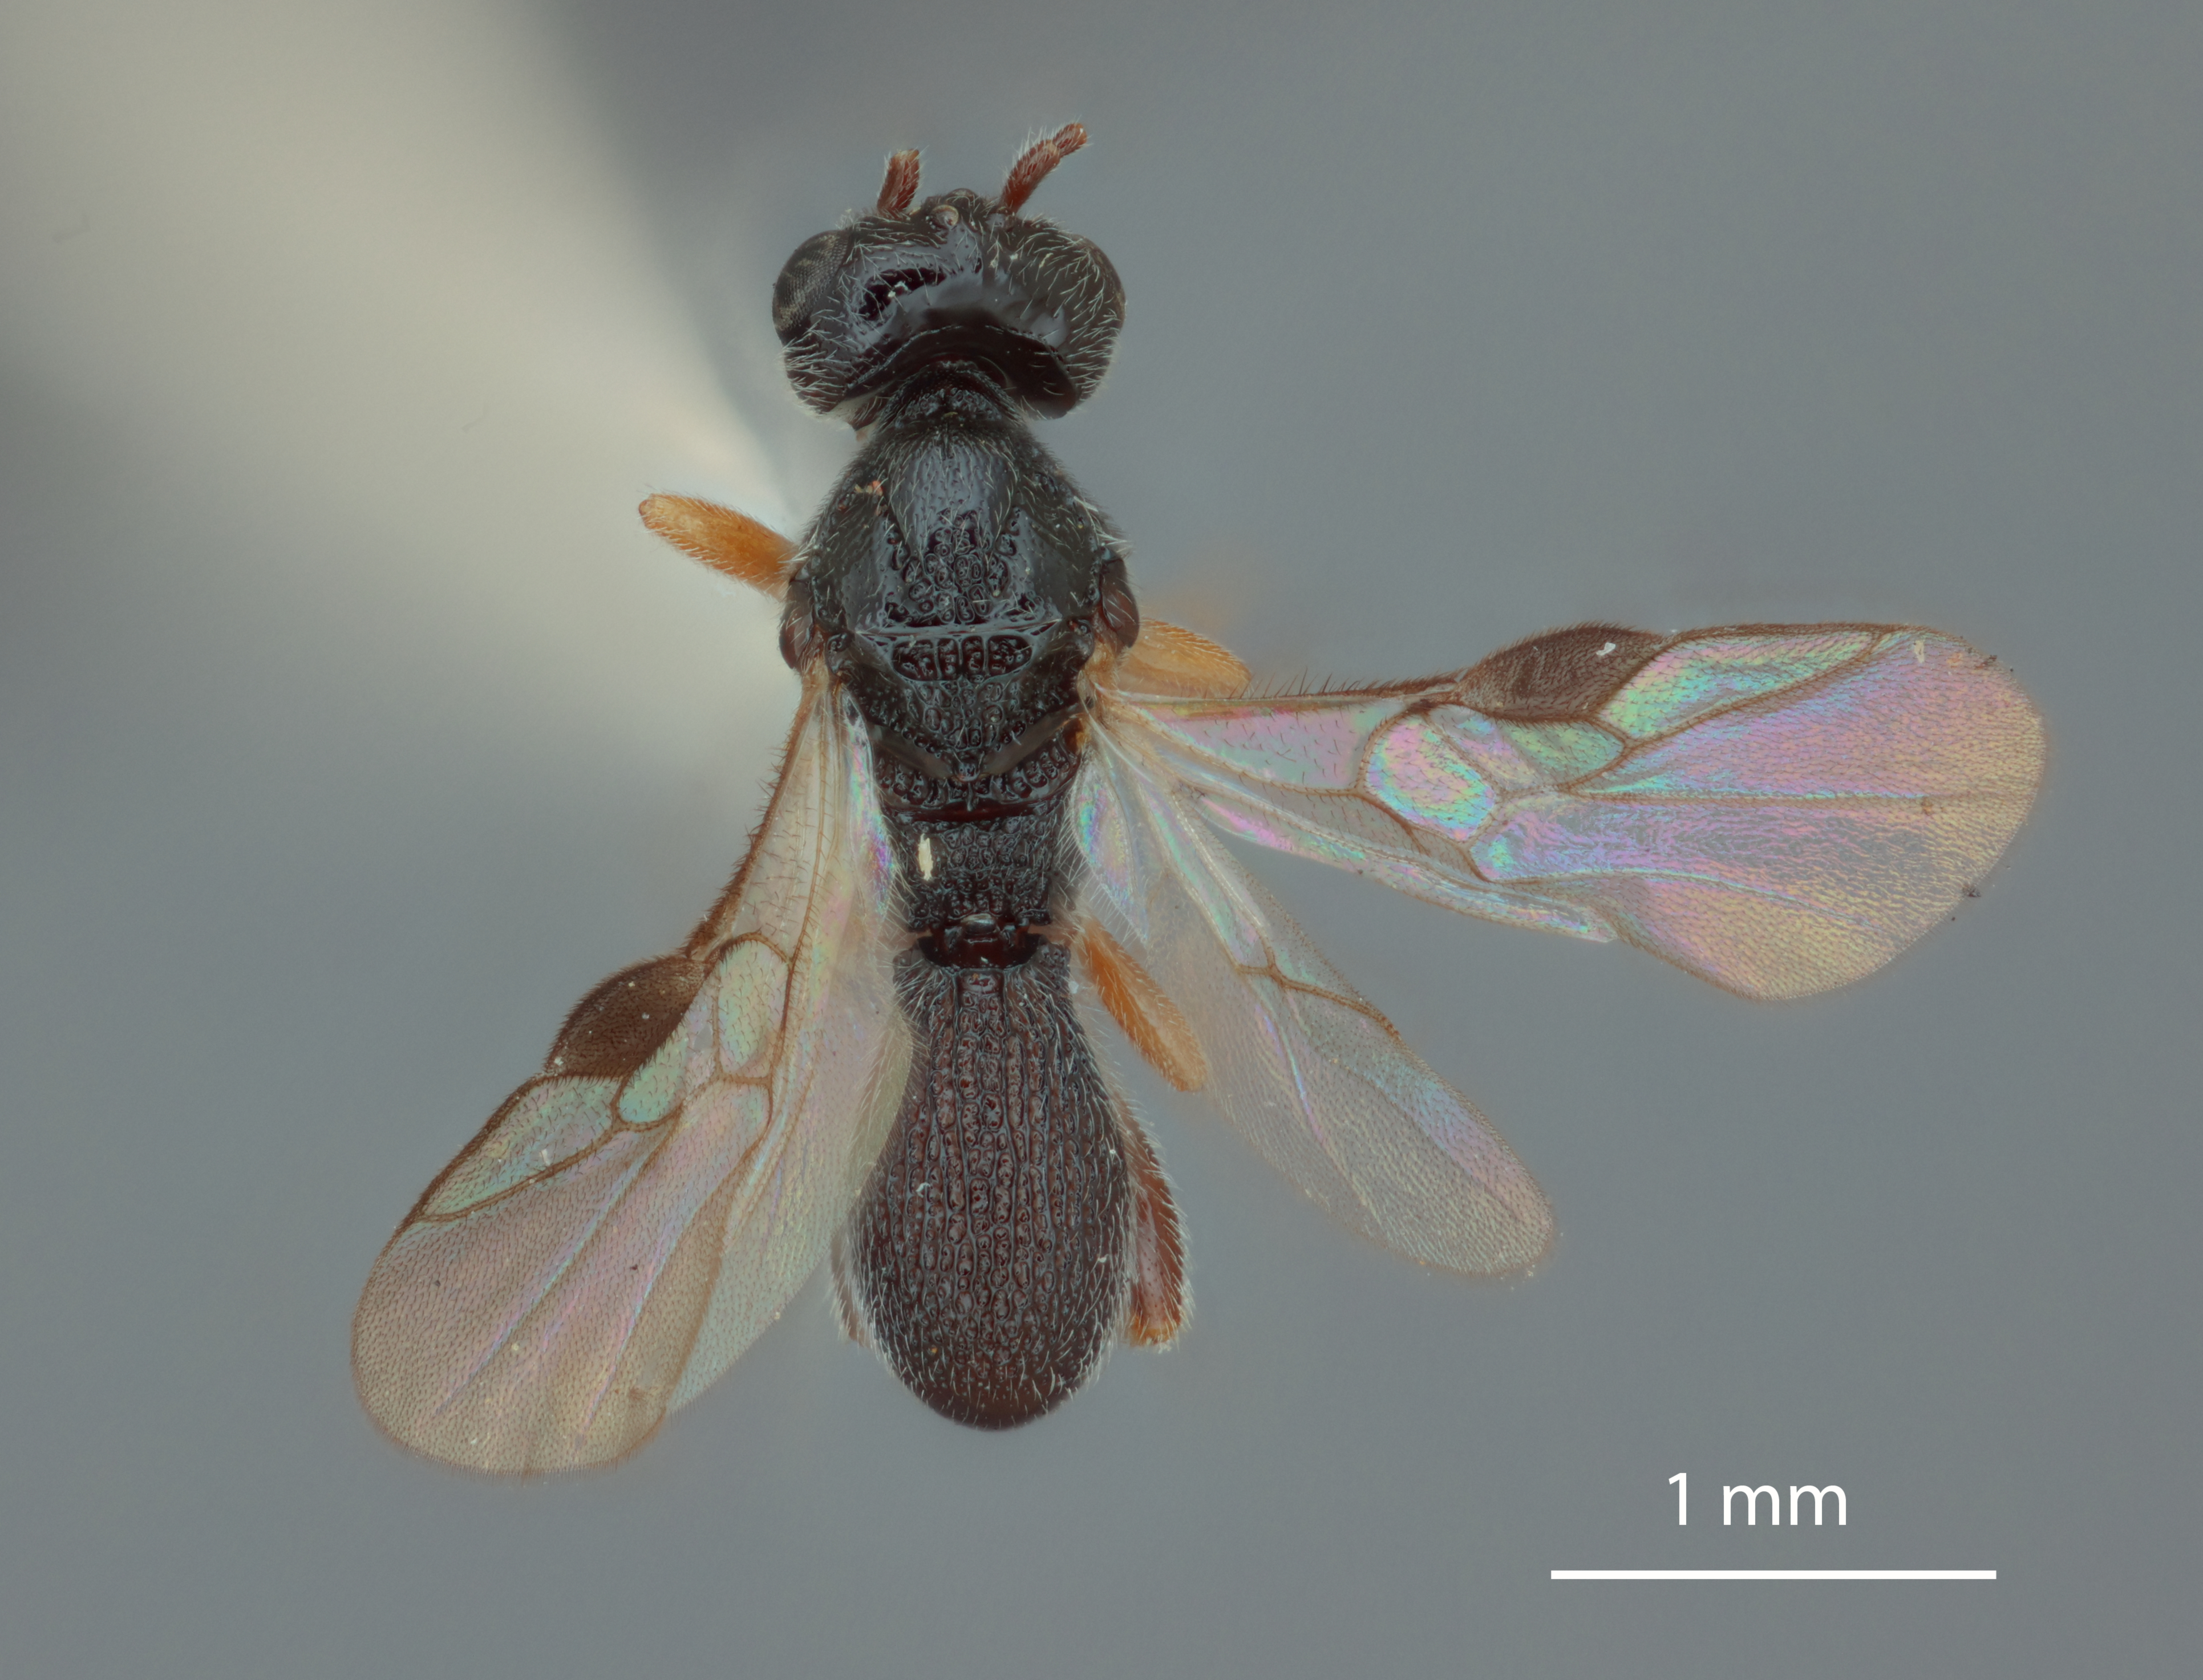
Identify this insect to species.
Urosigalphus auocadoae
